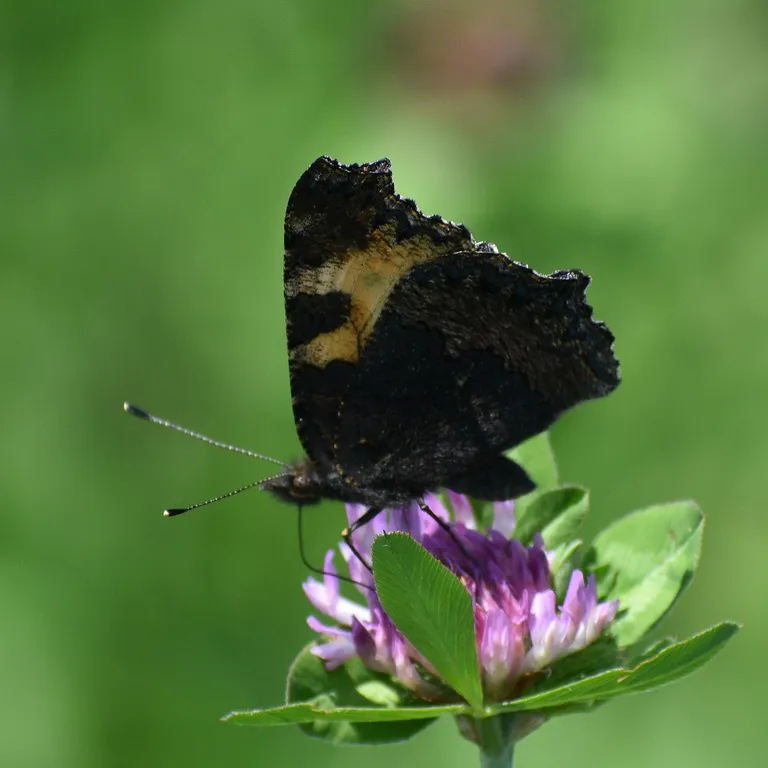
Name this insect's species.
Aglais urticae
